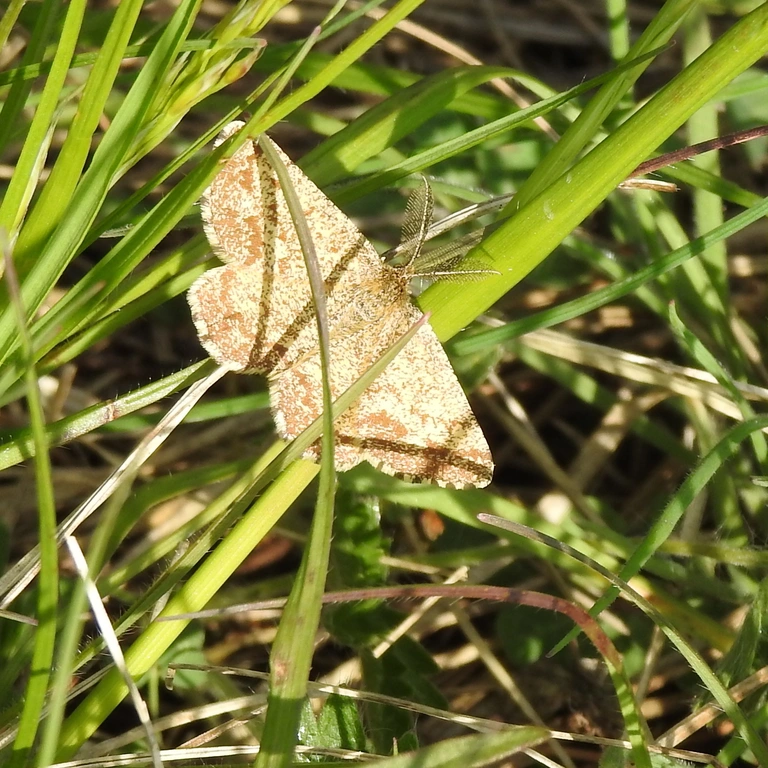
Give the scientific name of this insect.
Ematurga atomaria
